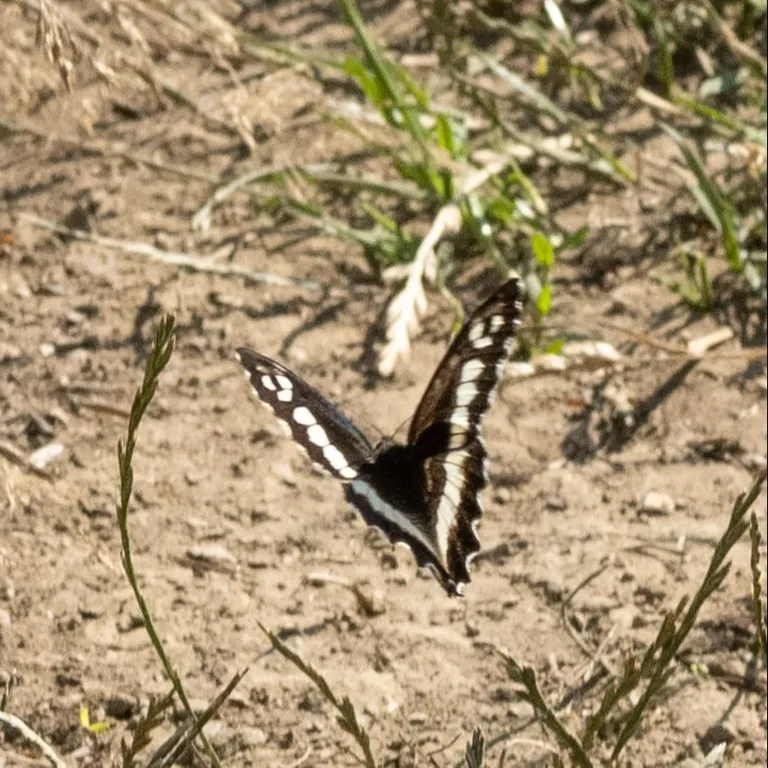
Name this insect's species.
Brintesia circe
